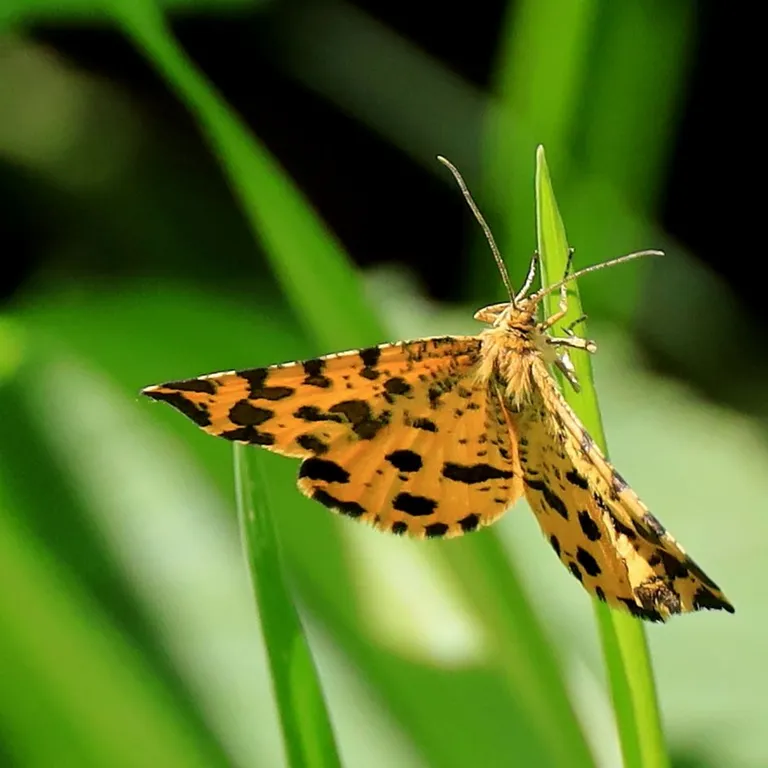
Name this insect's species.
Pseudopanthera macularia
